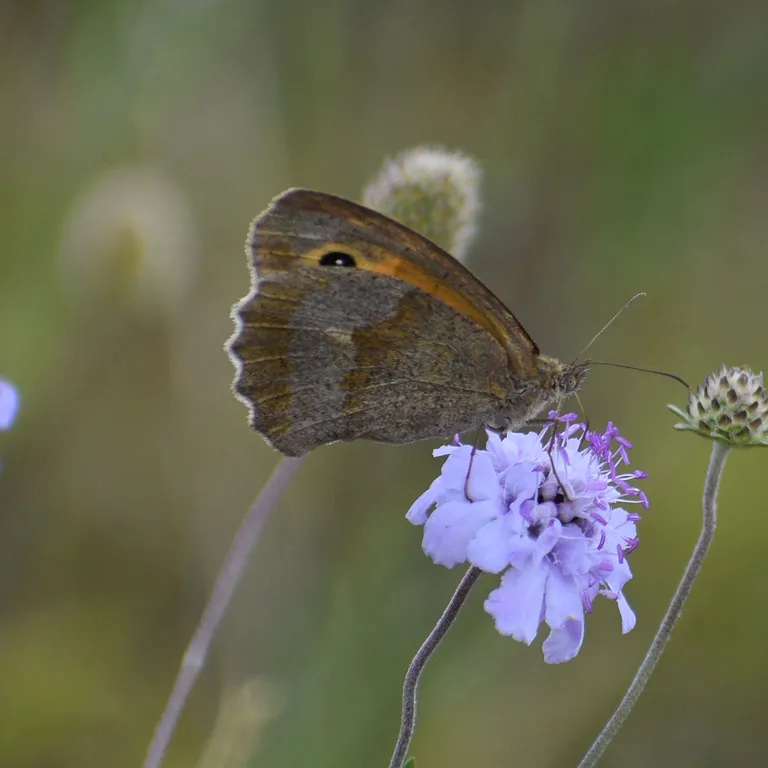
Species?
Maniola jurtina
